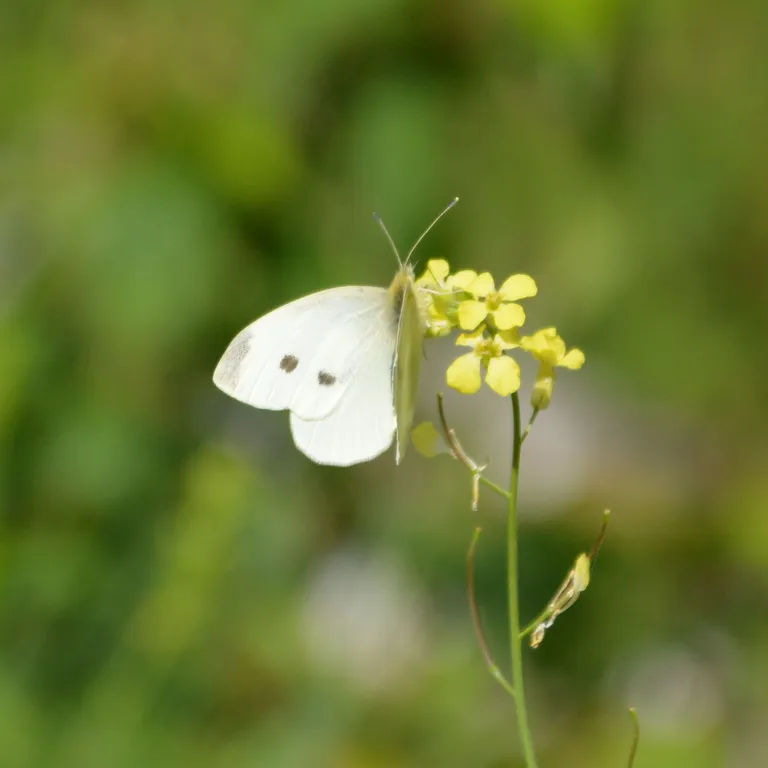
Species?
Pieris rapae
